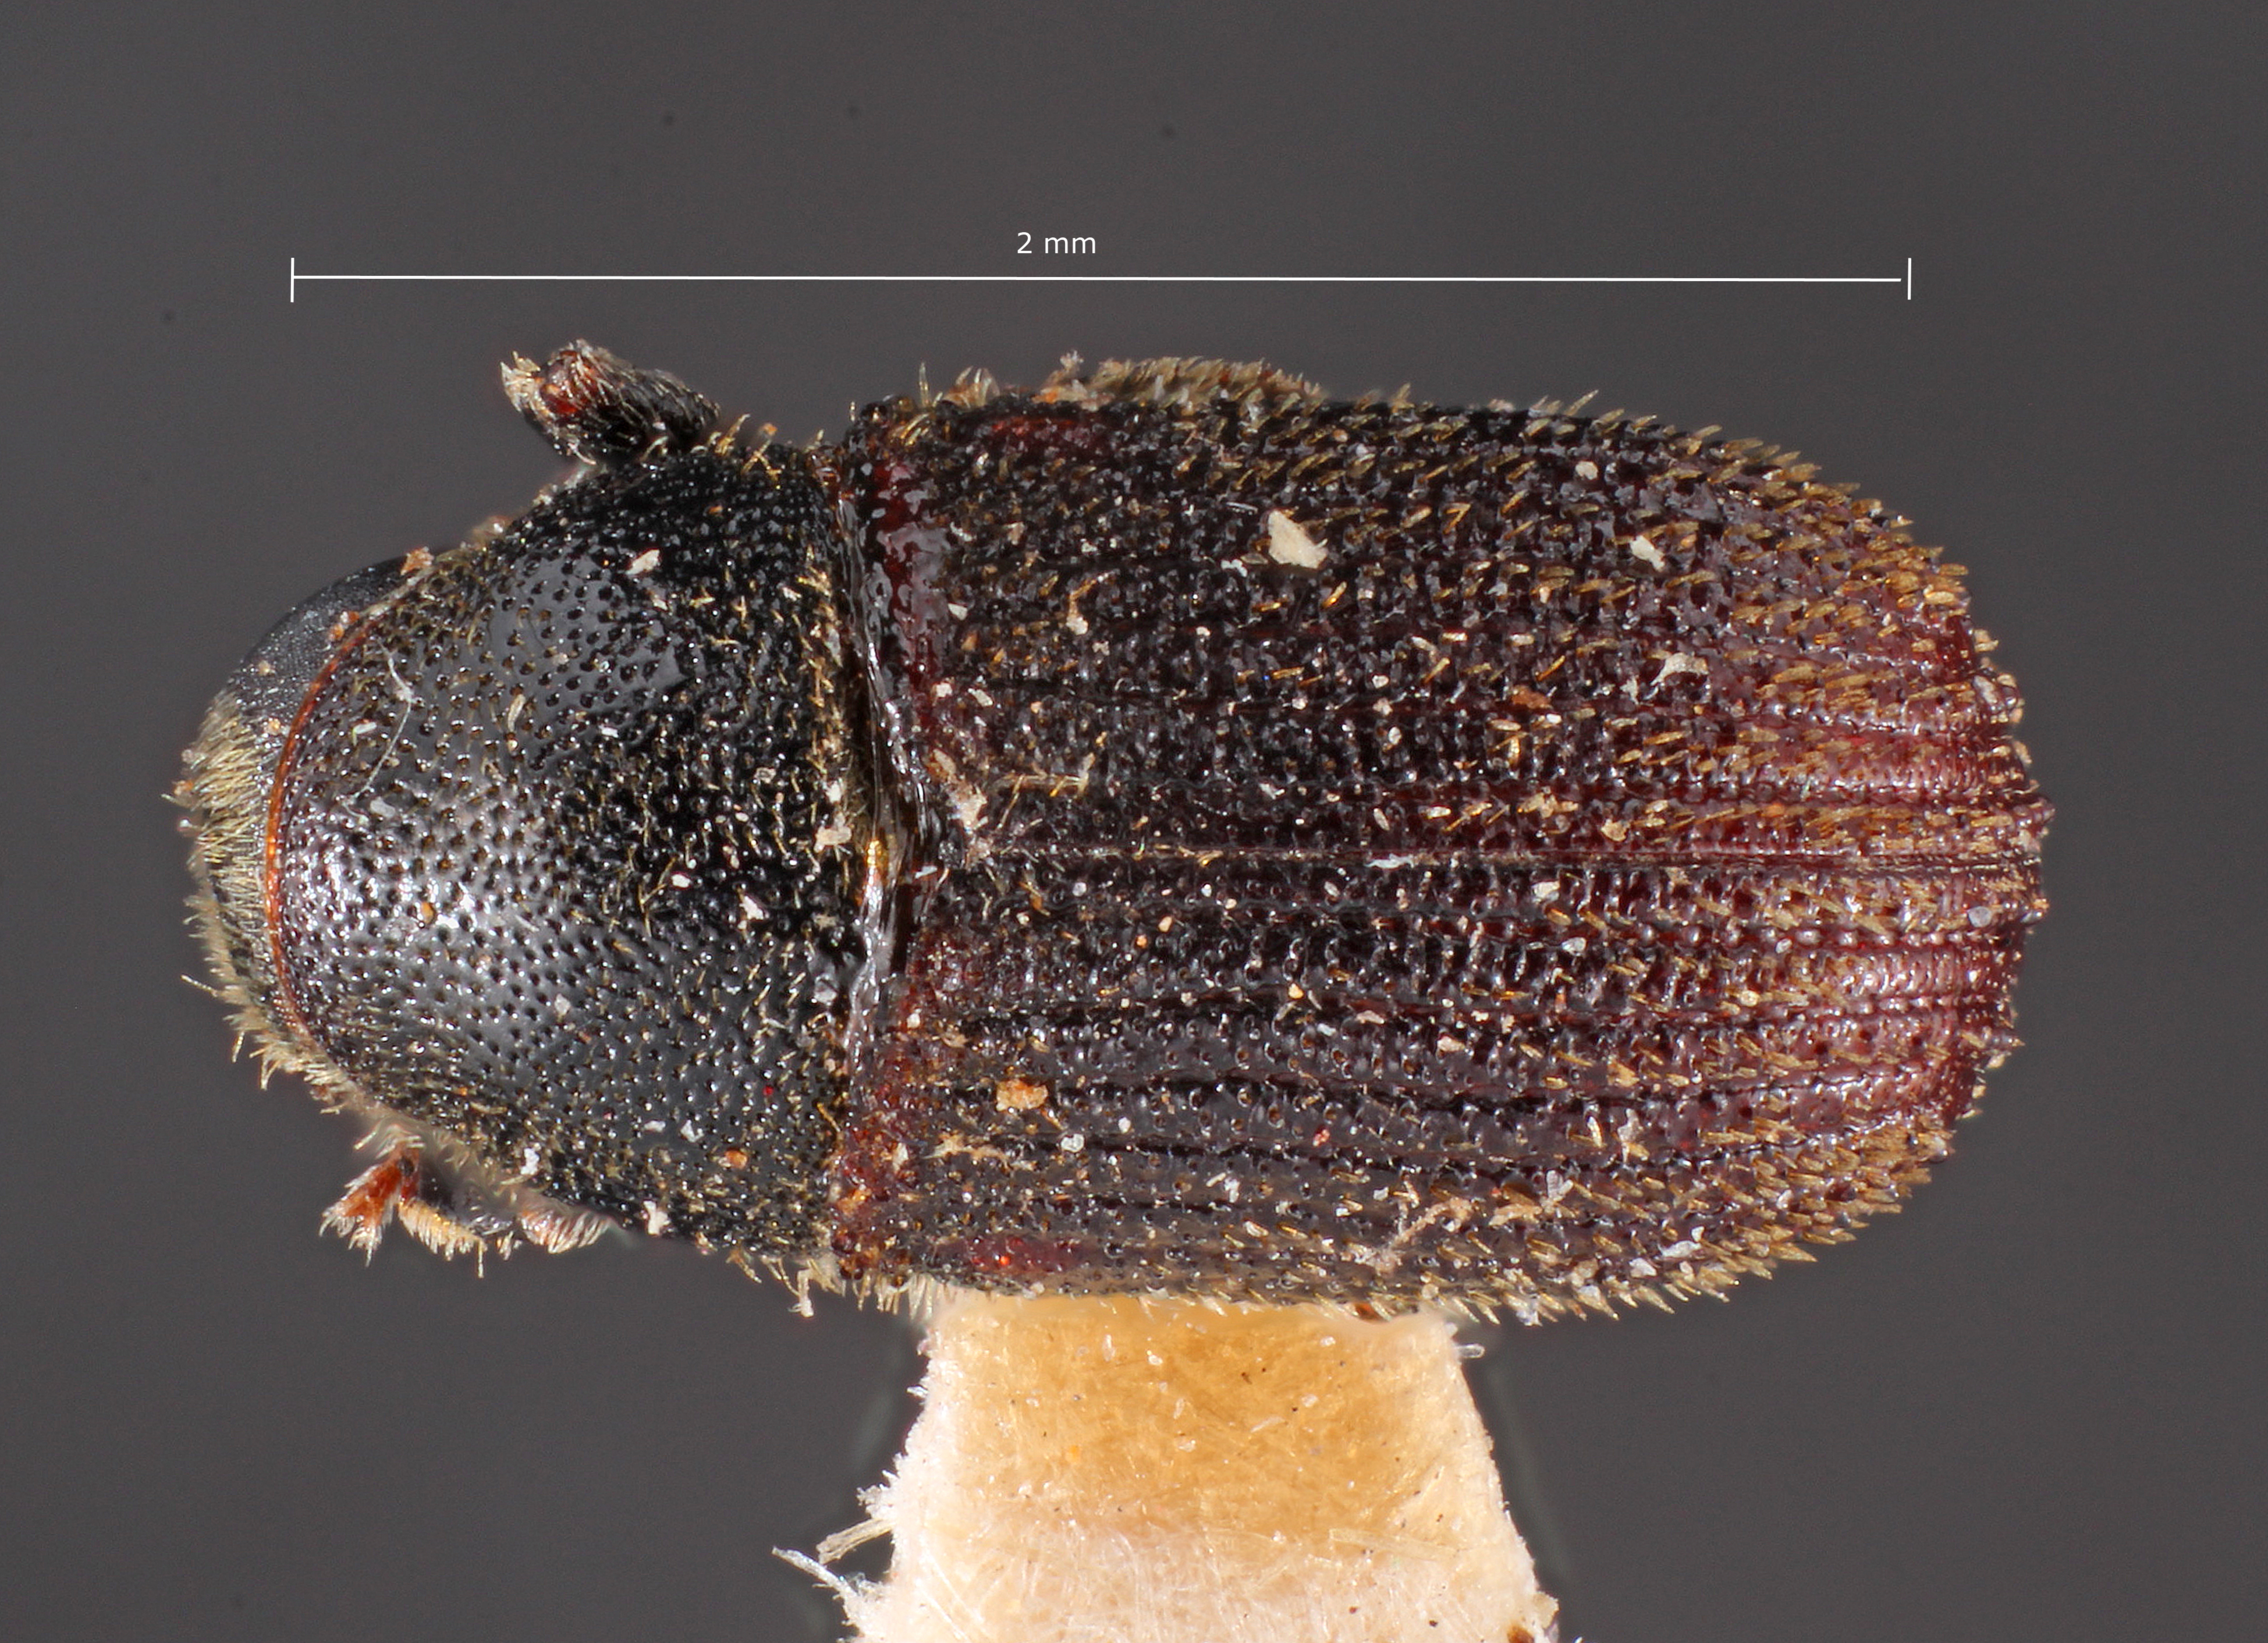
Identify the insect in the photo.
Phloeosinus tacubayae
